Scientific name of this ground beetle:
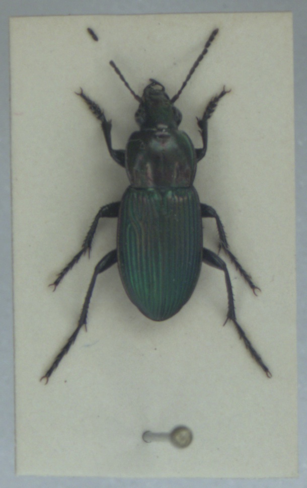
Poecilus kugelanni
